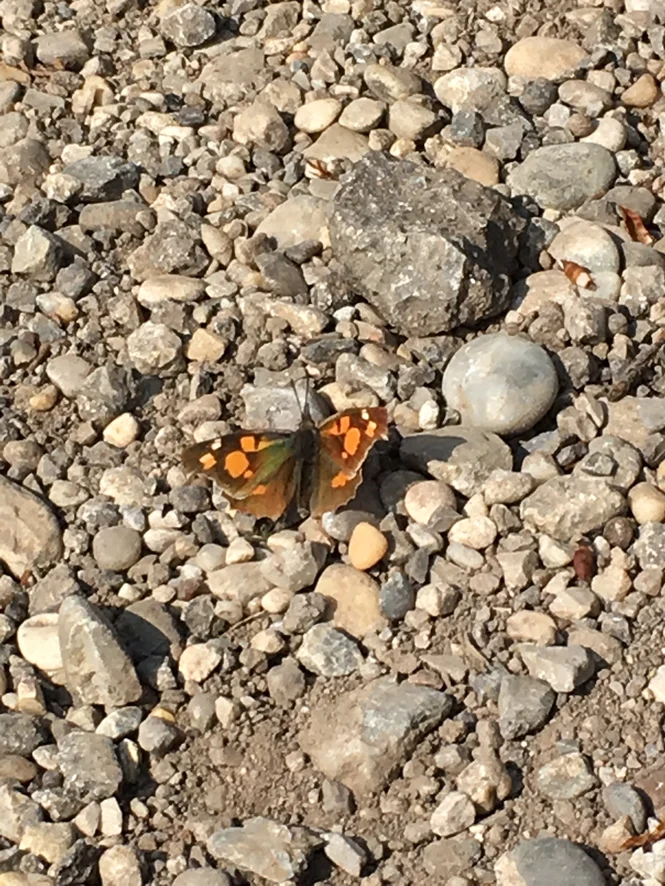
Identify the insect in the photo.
Libythea celtis
